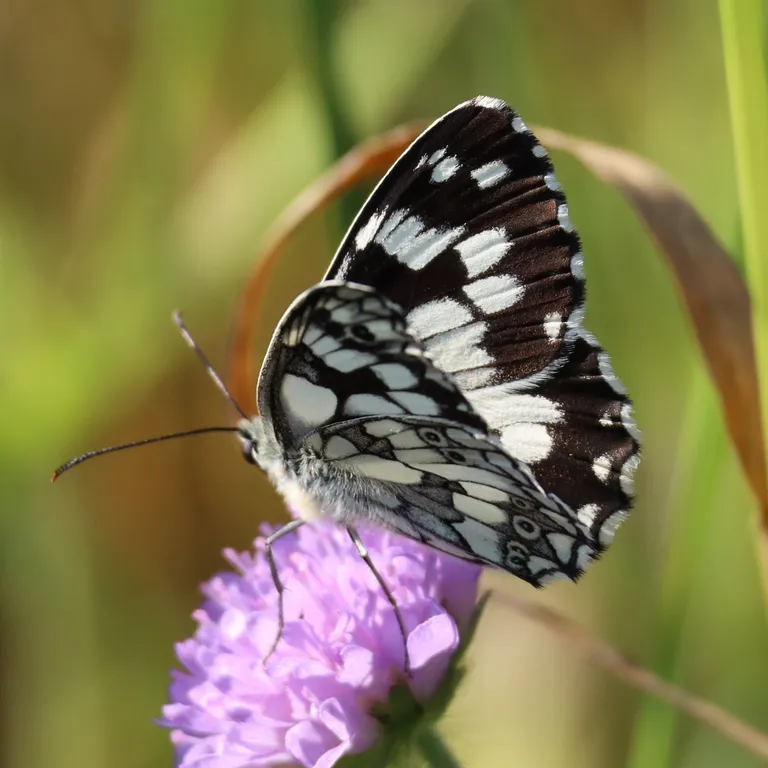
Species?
Melanargia galathea
